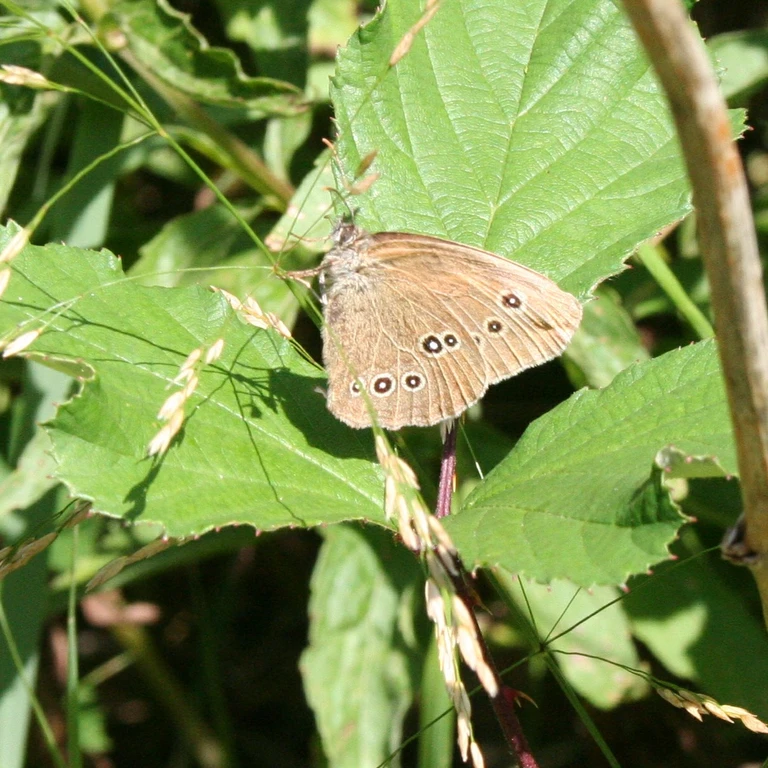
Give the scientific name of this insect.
Aphantopus hyperantus
